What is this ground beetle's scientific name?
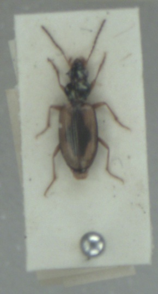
Bembidion maritimum
